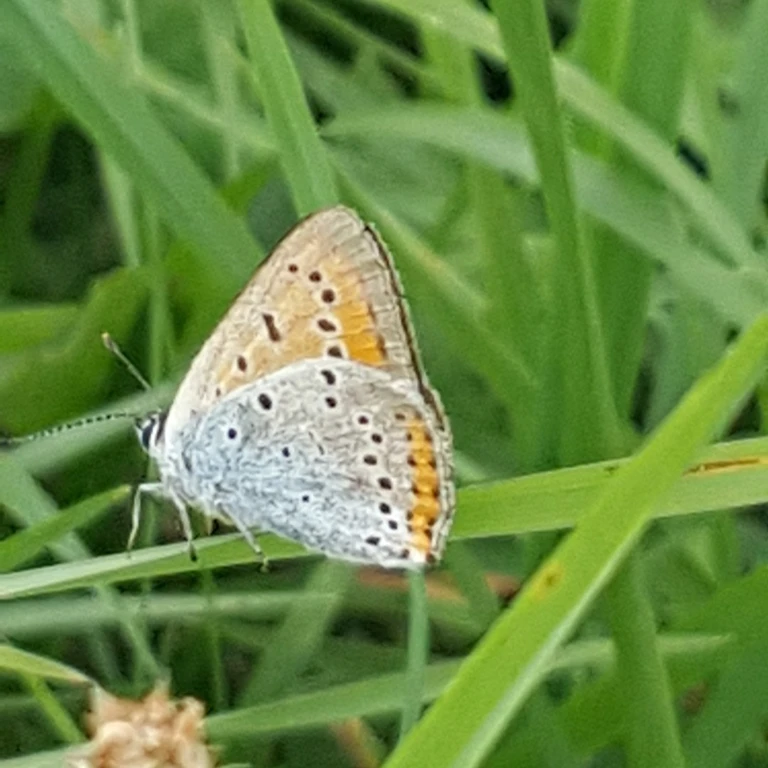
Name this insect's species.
Lycaena dispar
